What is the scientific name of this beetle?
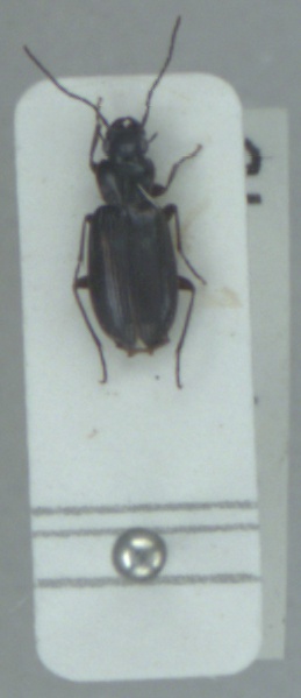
Badister dilatatus
